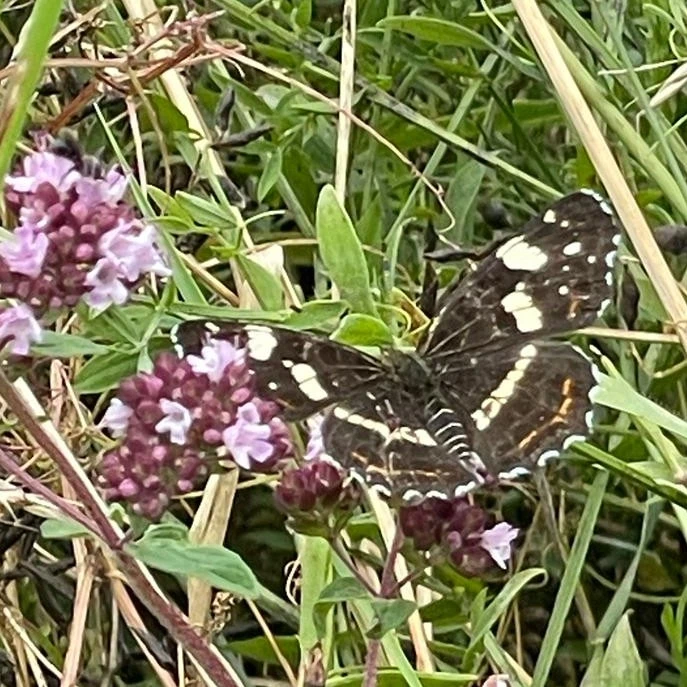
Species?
Araschnia levana
